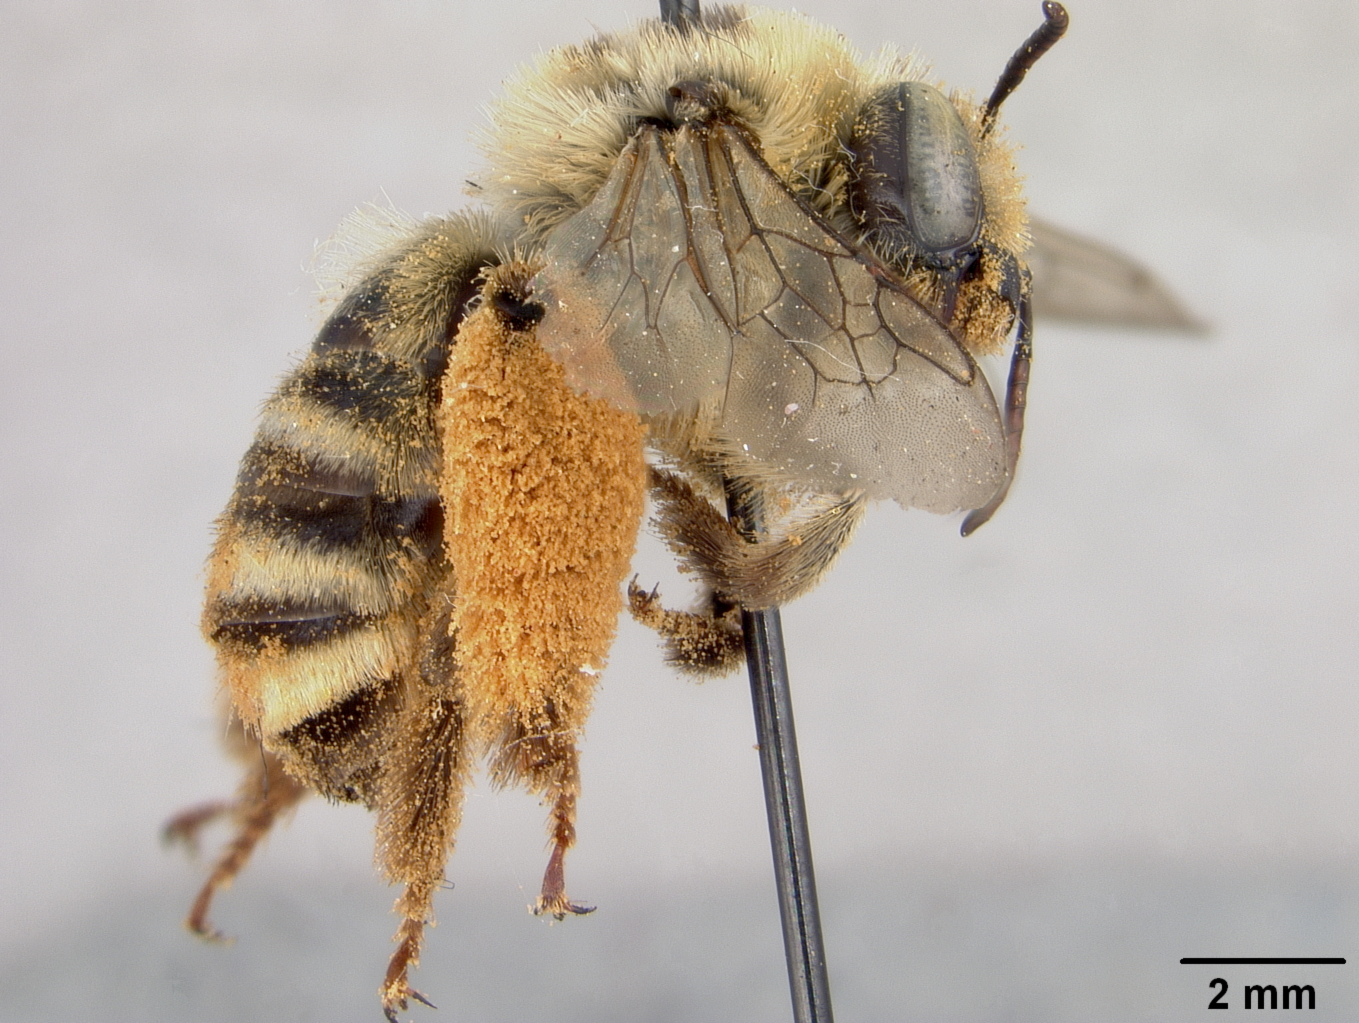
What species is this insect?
Melissodes robustior
